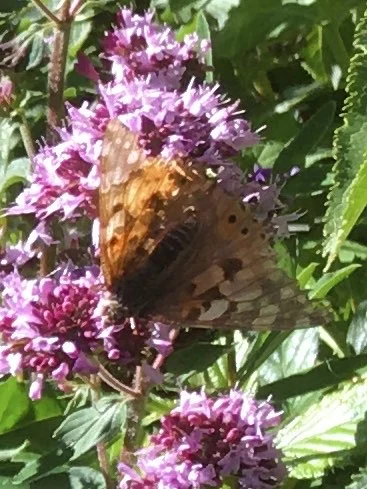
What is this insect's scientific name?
Vanessa cardui
